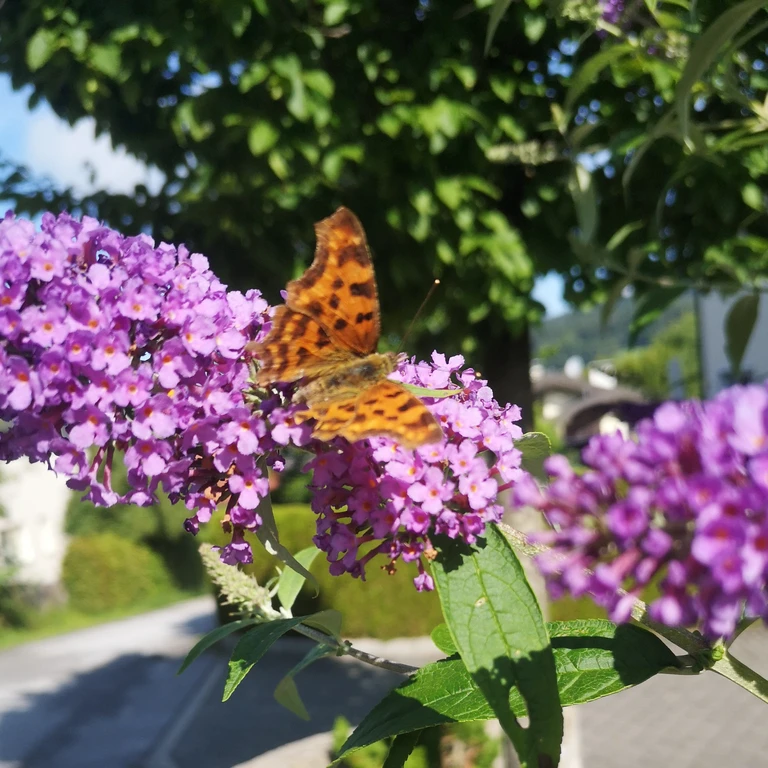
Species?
Polygonia c-album
